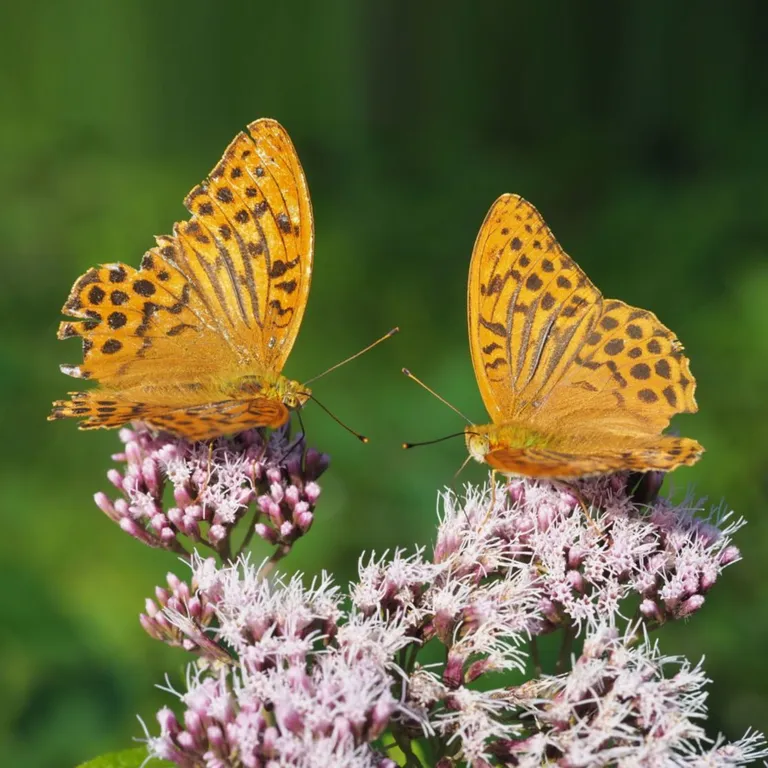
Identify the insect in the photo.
Argynnis paphia
